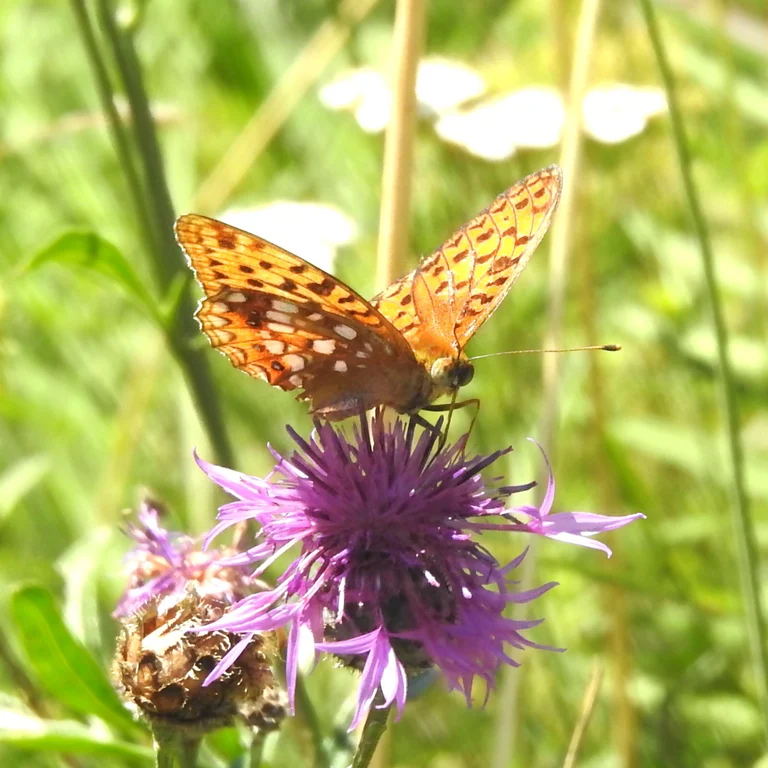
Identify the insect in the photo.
Fabriciana adippe
